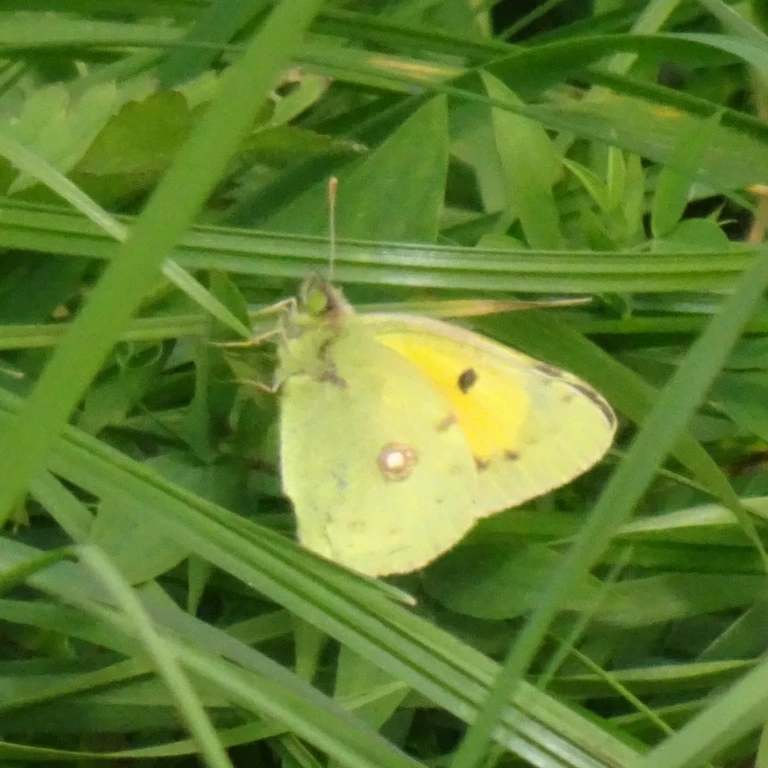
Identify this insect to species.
Colias croceus
